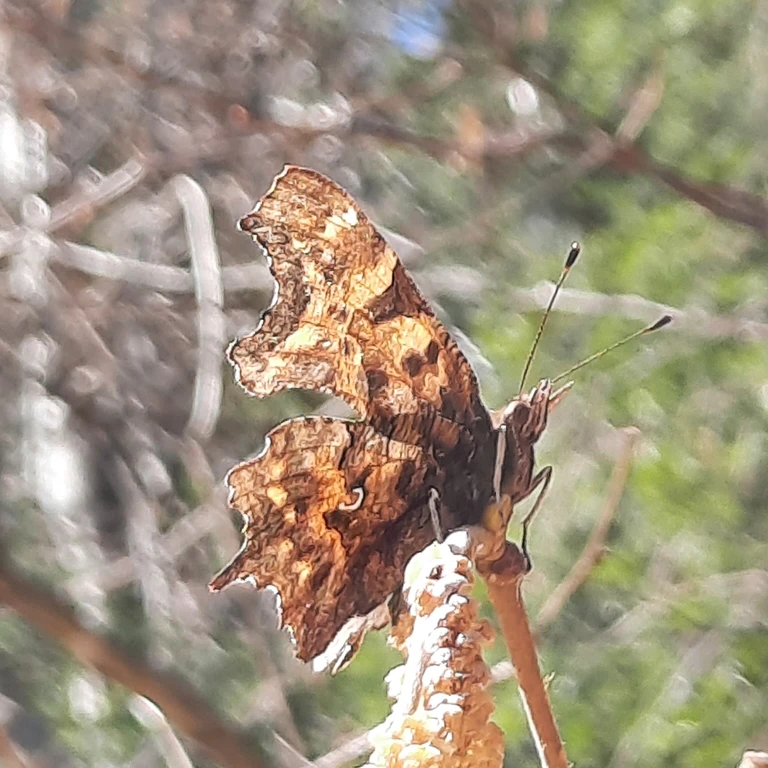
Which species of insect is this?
Polygonia c-album
